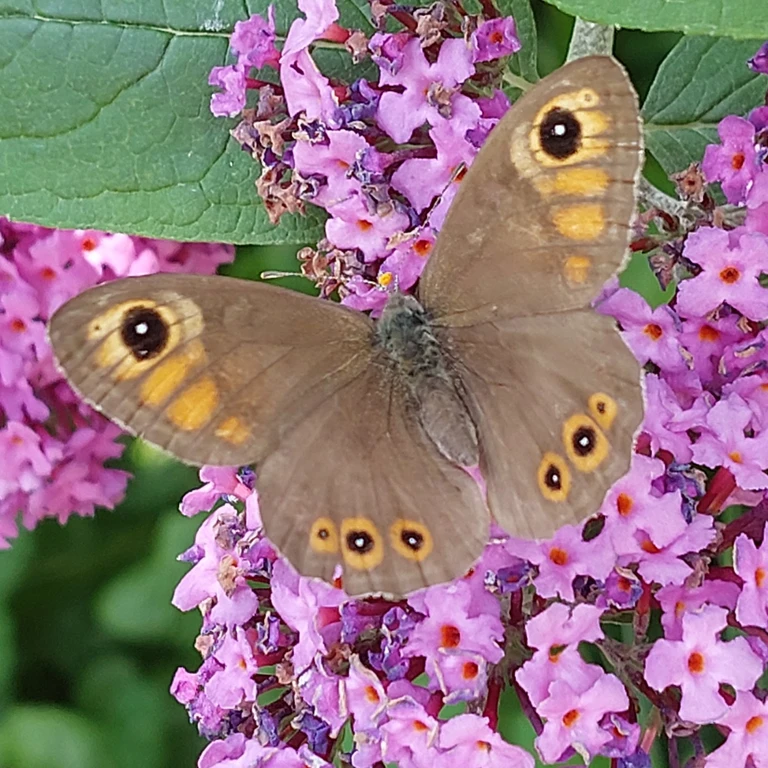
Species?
Lasiommata maera (also Pararge maera)
